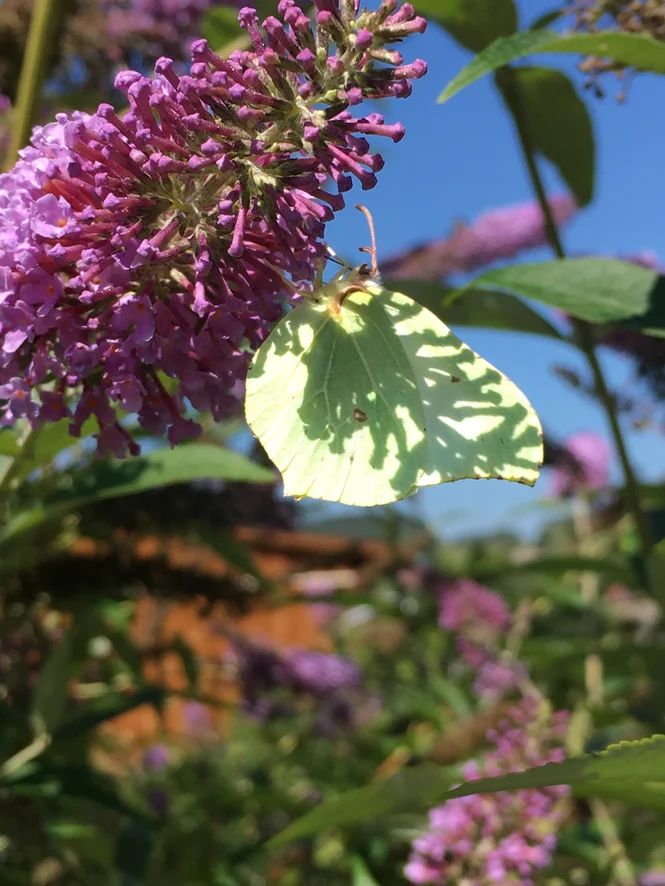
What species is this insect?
Gonepteryx rhamni
